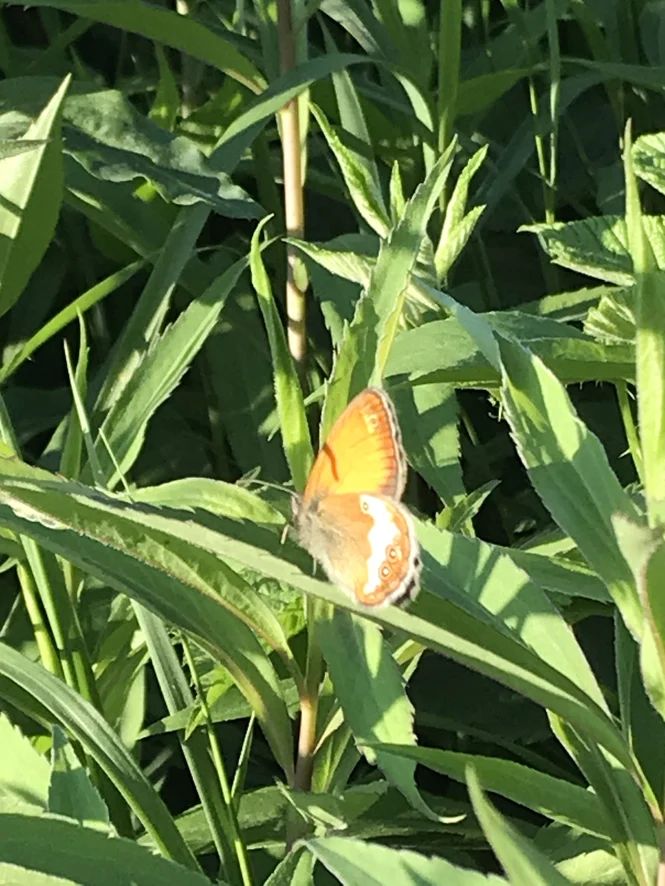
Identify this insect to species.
Coenonympha arcania
